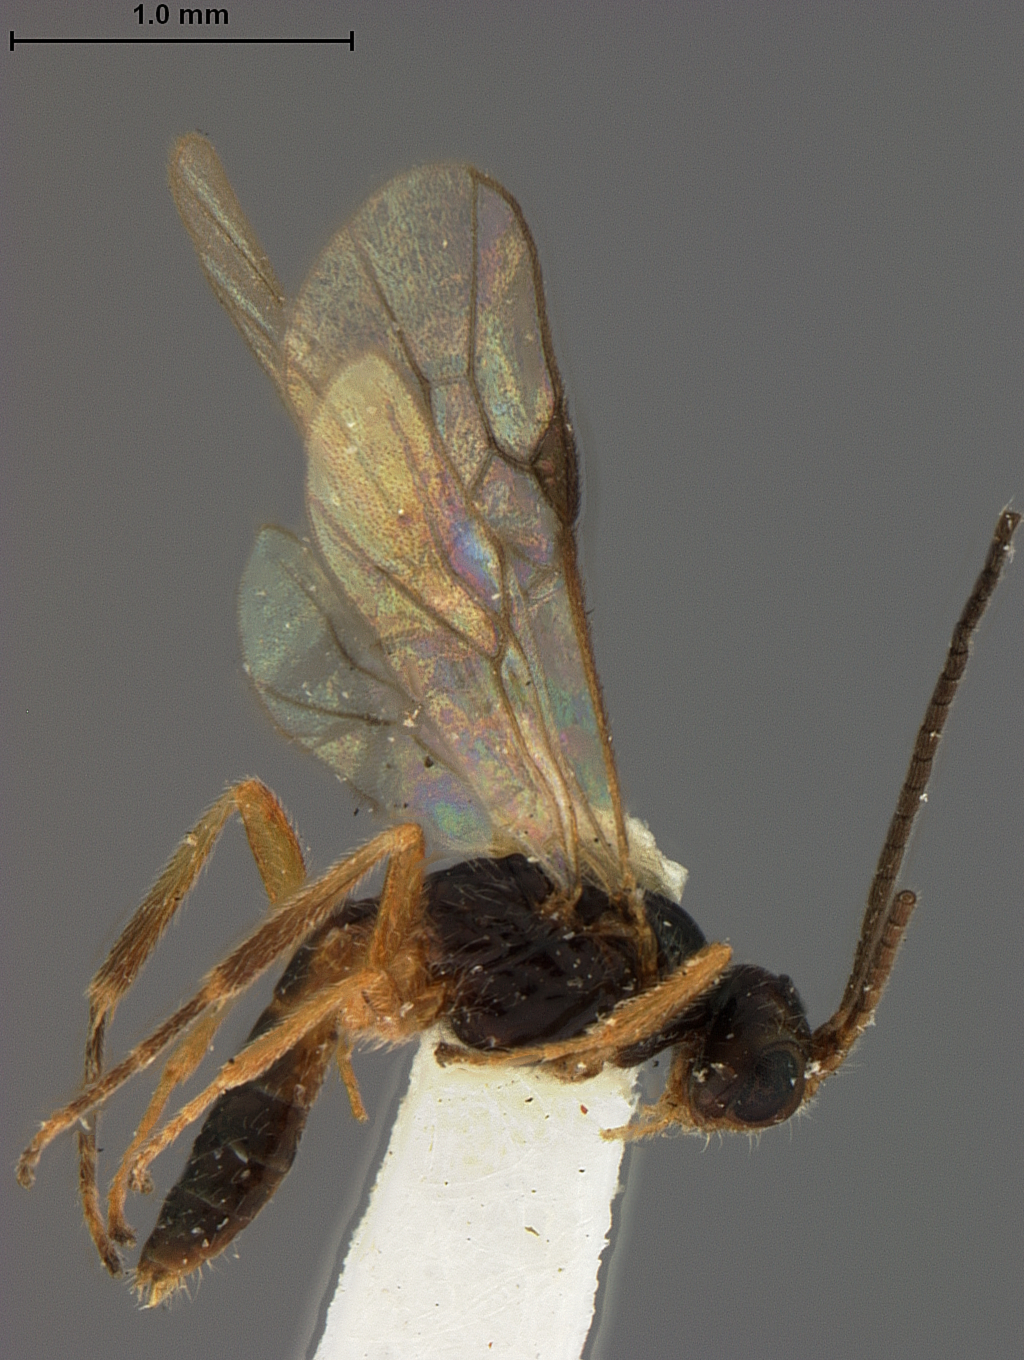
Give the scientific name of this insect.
Opius canadensis
